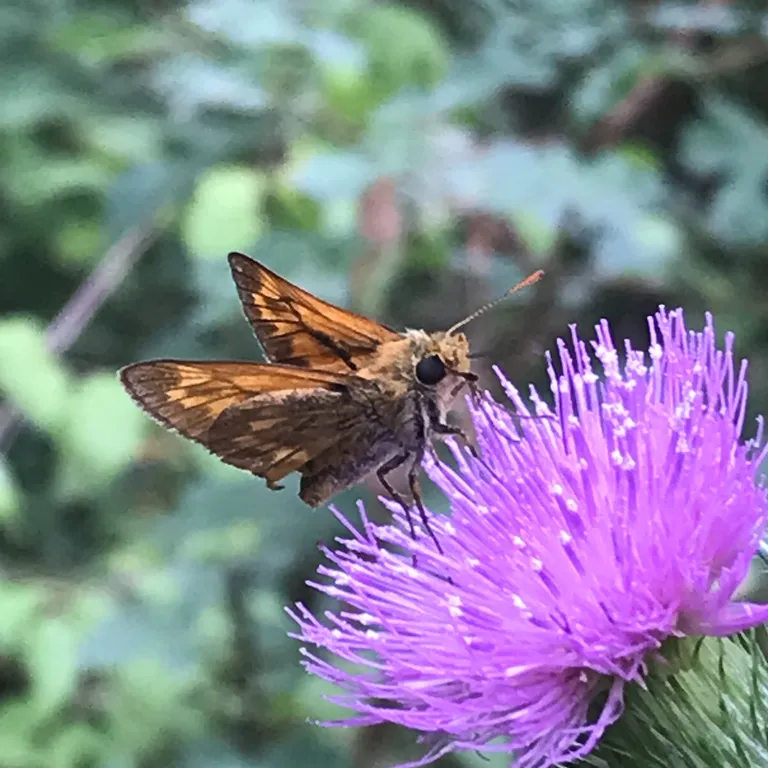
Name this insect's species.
Ochlodes sylvanus (also Ochlodes venata)
